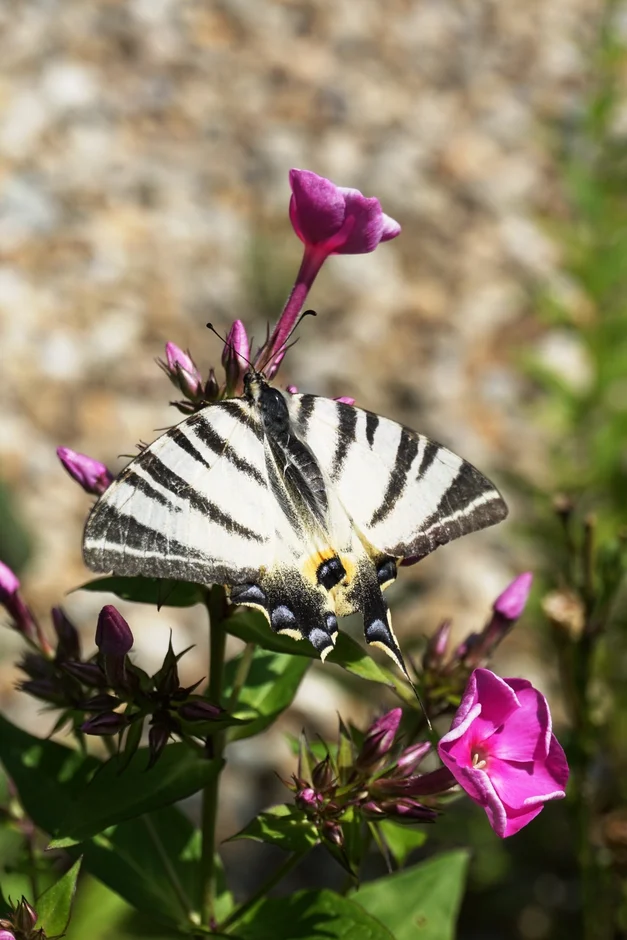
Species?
Iphiclides podalirius
